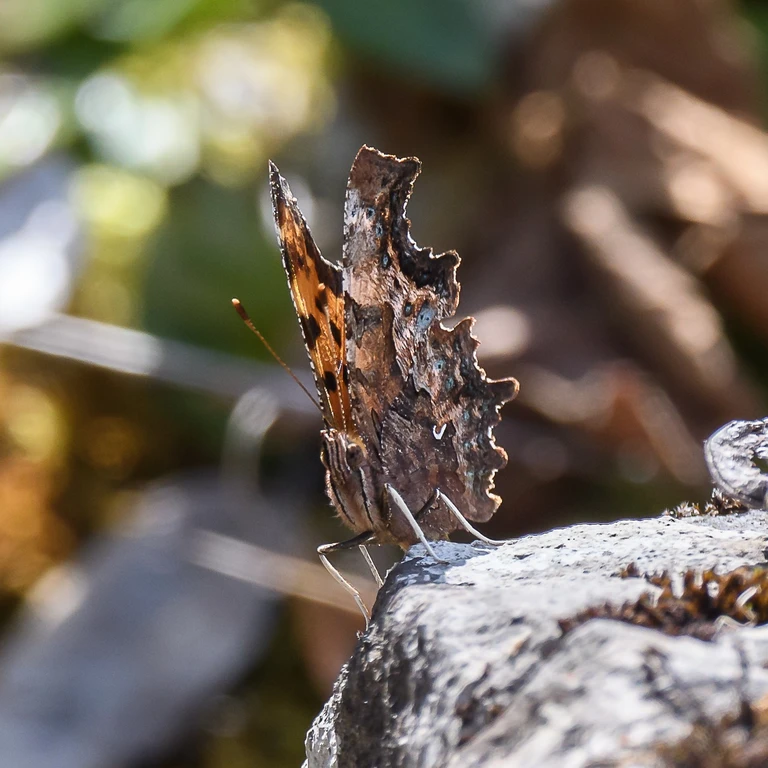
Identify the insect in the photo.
Polygonia c-album
